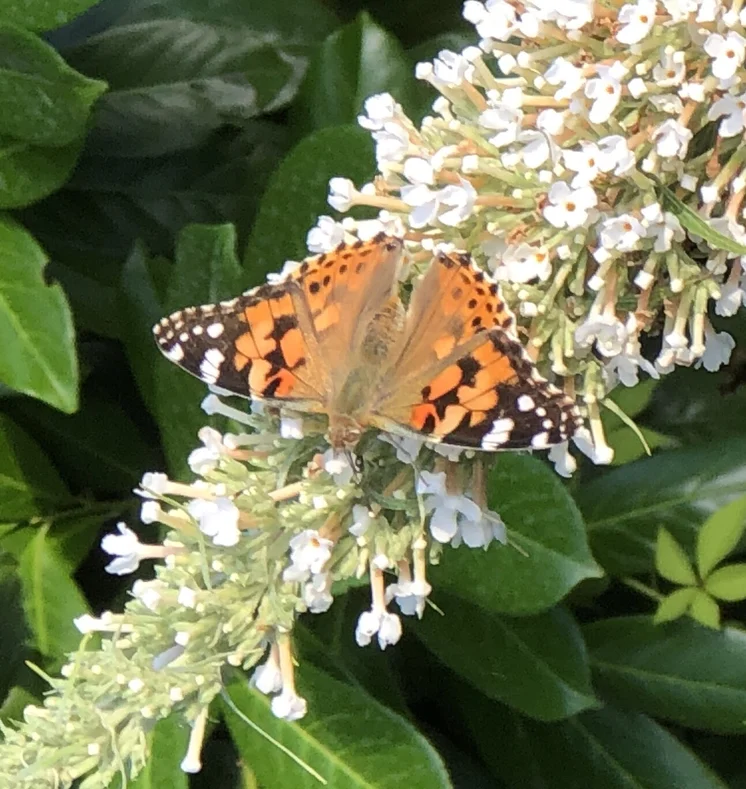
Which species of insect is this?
Vanessa cardui
